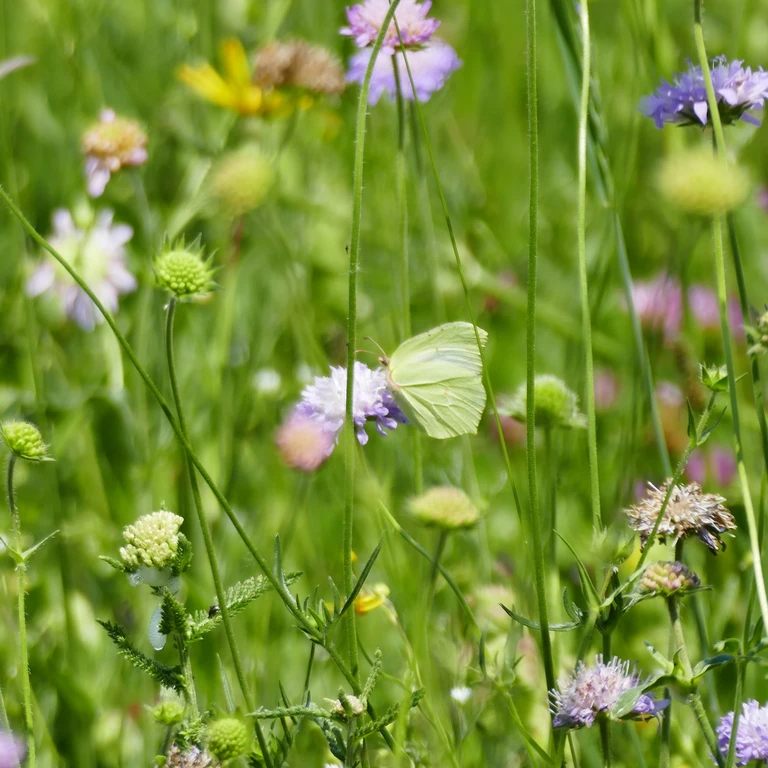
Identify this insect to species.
Gonepteryx rhamni
